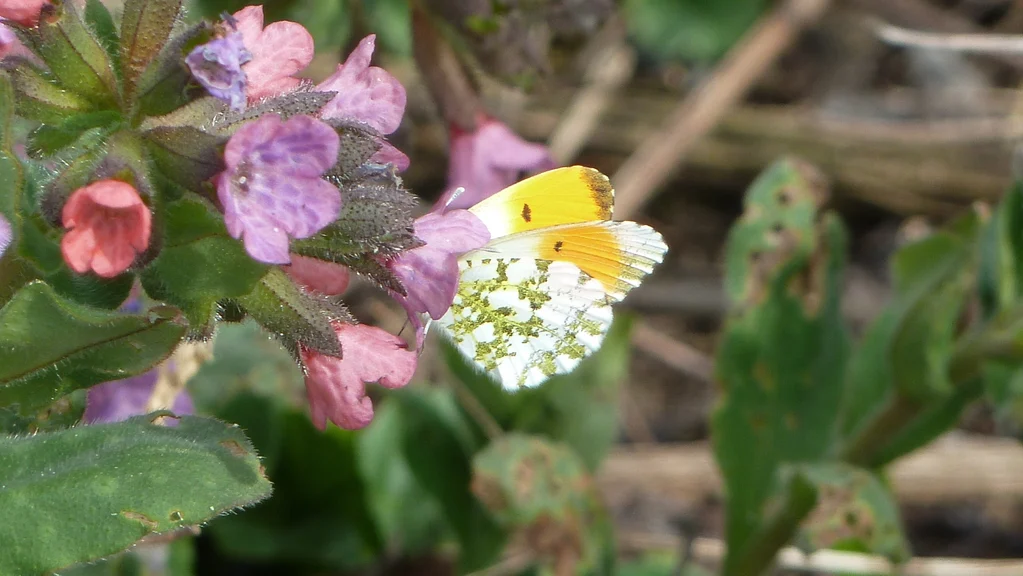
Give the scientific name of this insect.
Anthocharis cardamines
